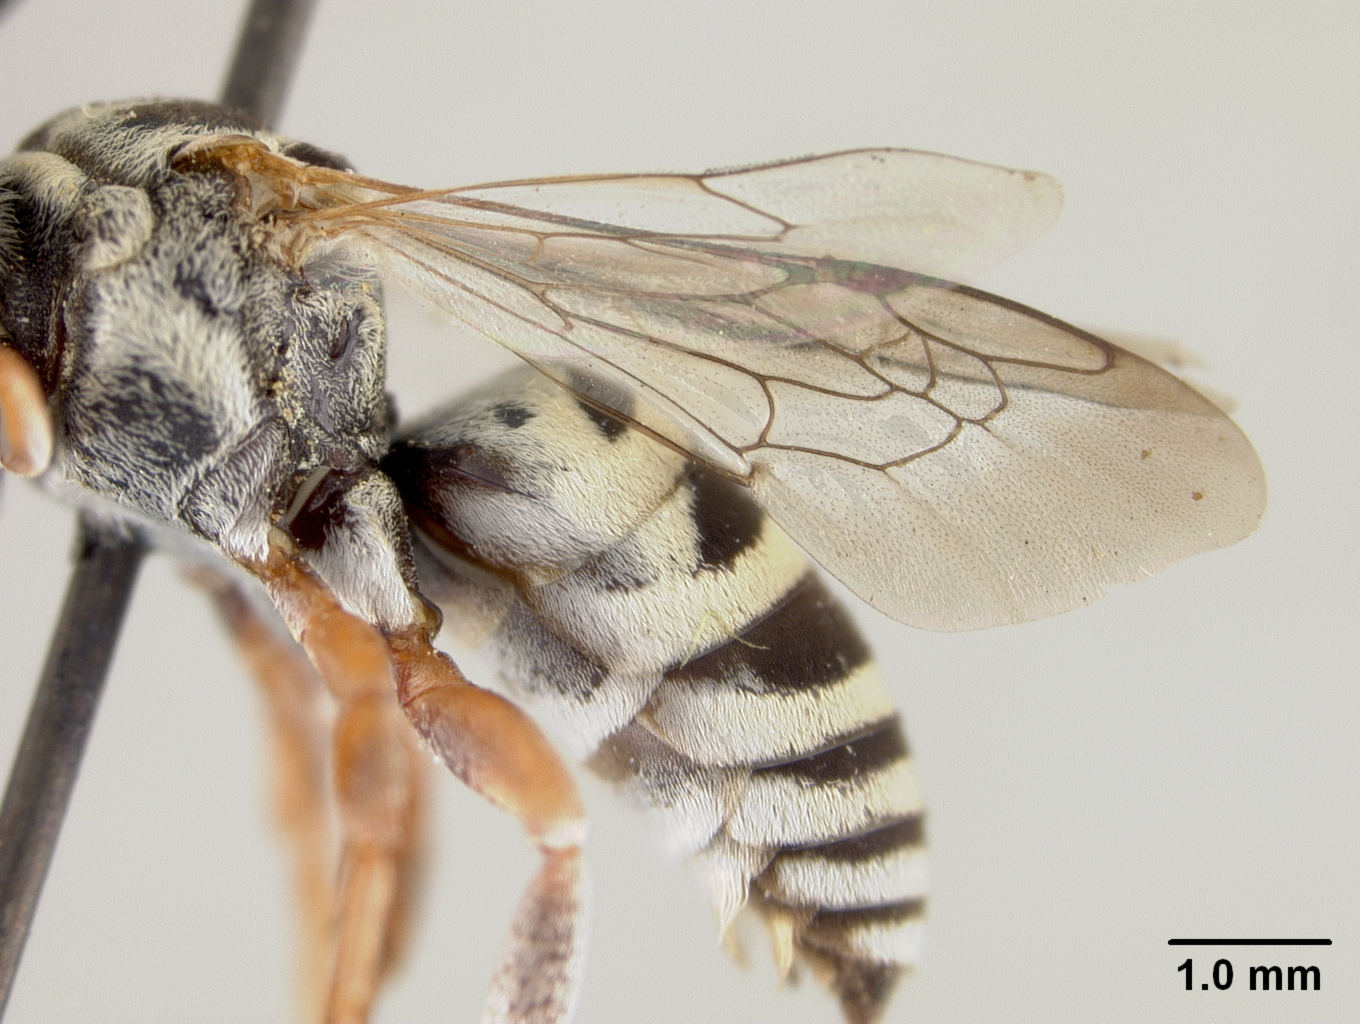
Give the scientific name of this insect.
Epeolus sarothrinus
